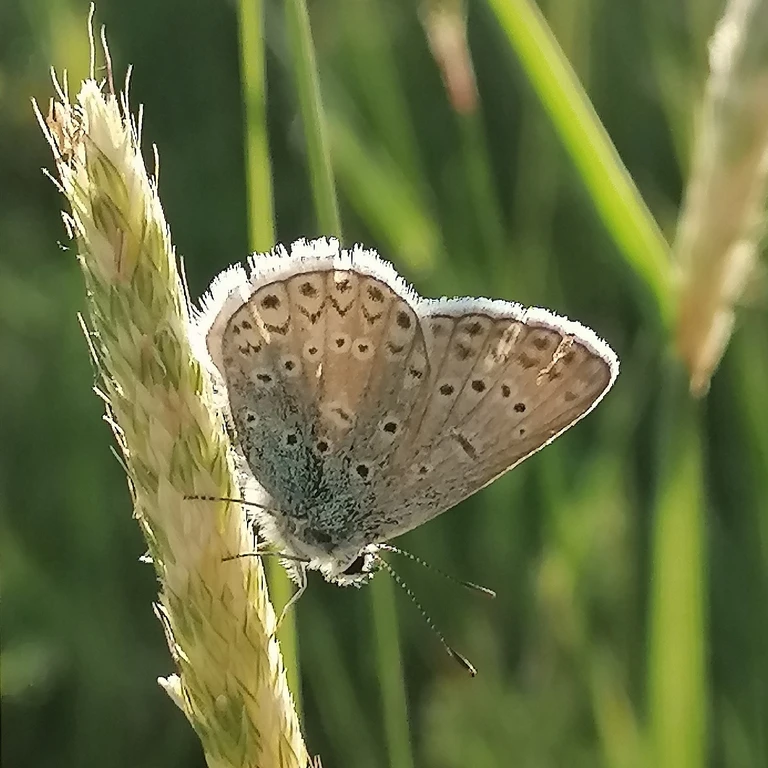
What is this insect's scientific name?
Polyommatus icarus
